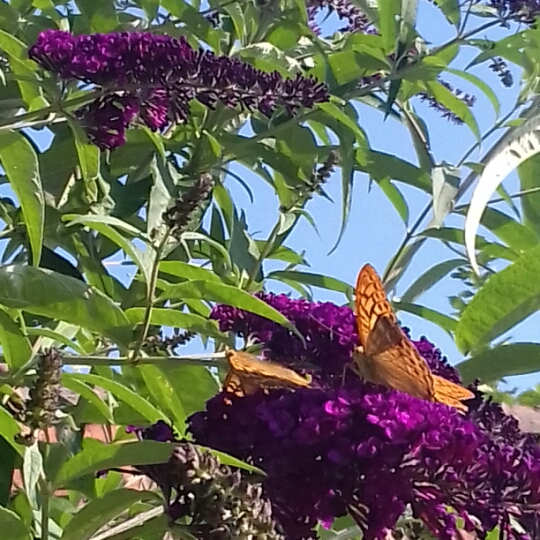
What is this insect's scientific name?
Argynnis paphia
